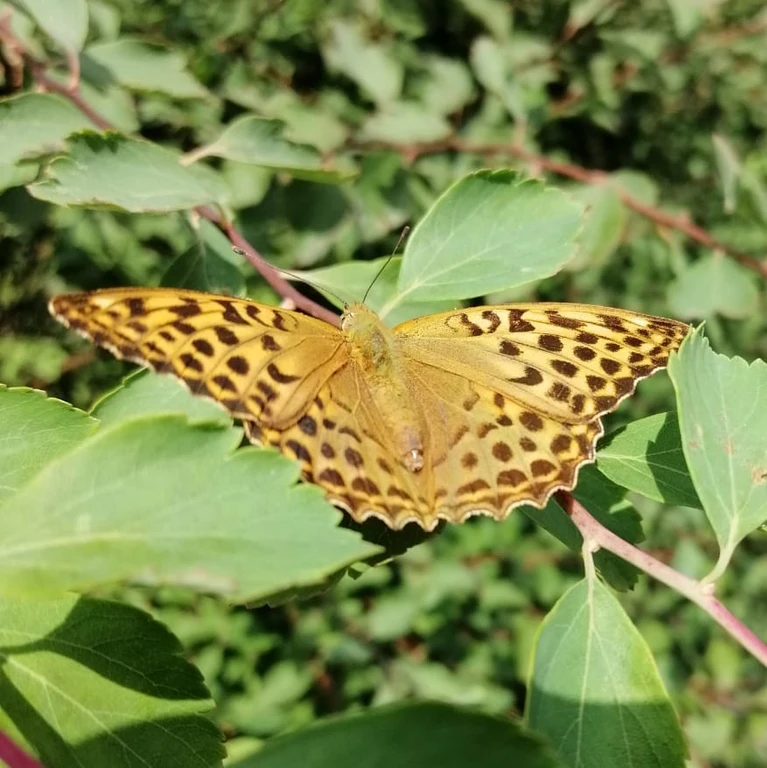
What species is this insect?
Argynnis paphia
